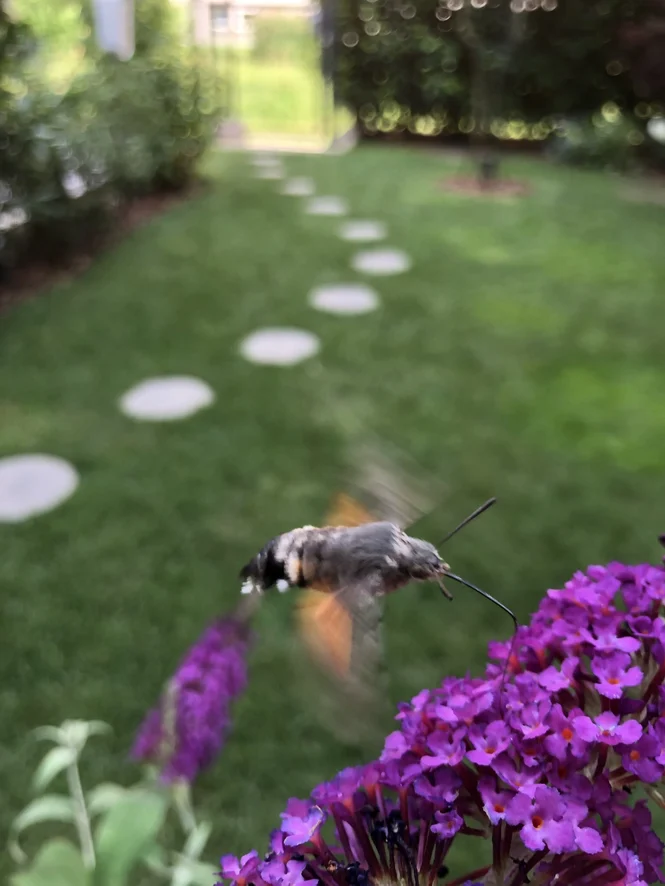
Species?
Macroglossum stellatarum
